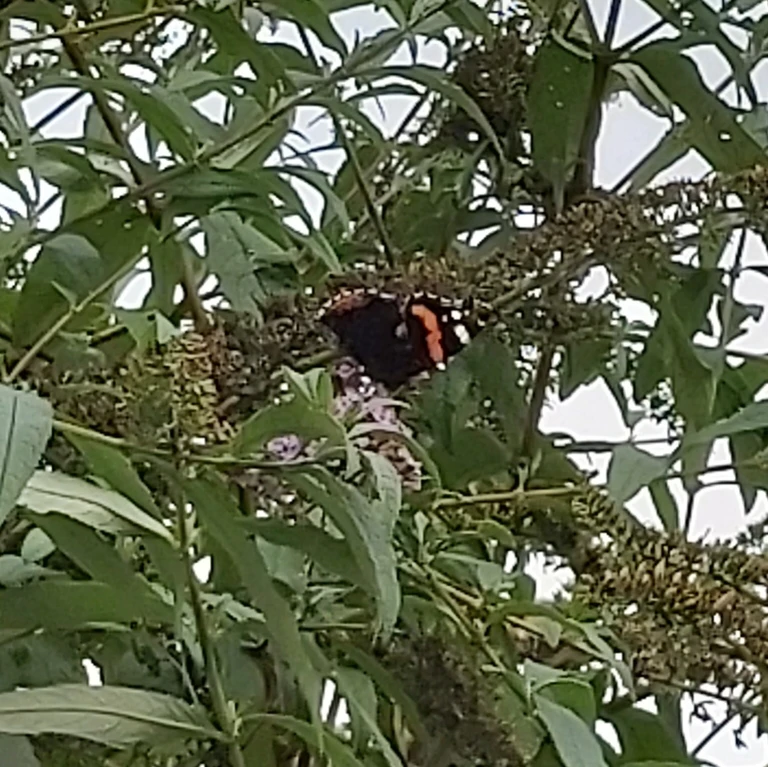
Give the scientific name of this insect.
Vanessa atalanta
